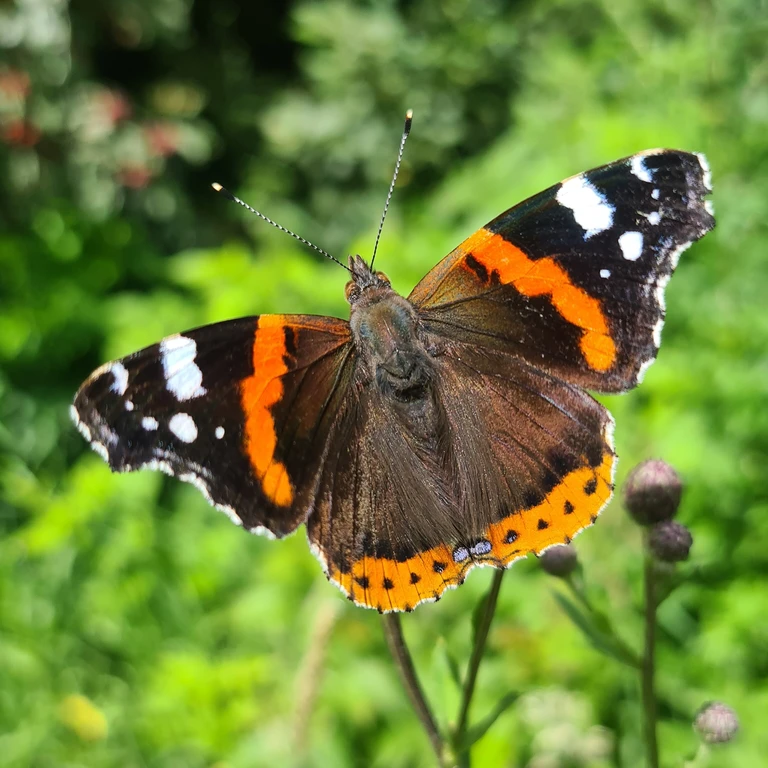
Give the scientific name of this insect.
Vanessa atalanta
